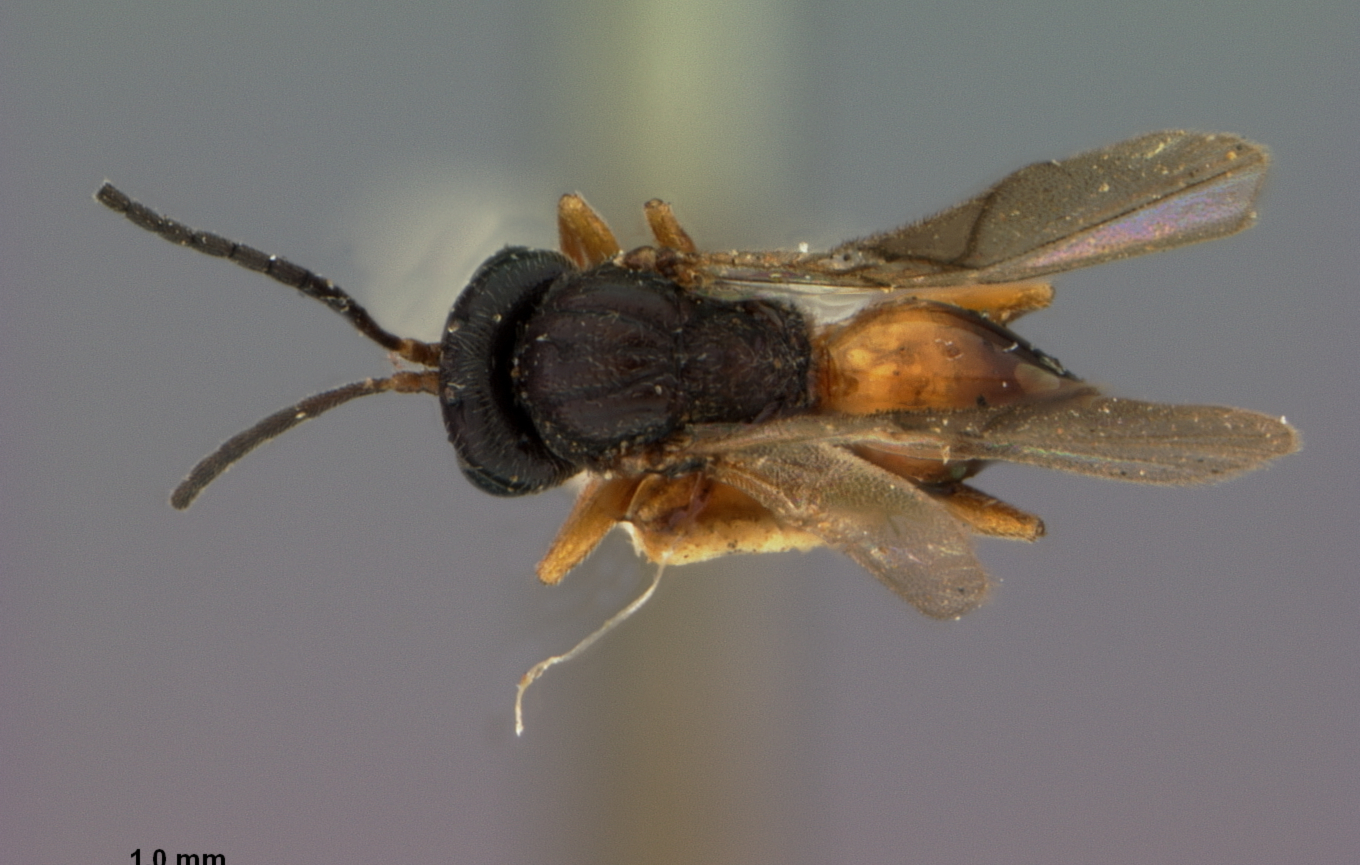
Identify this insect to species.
Rhodites fusiformans
